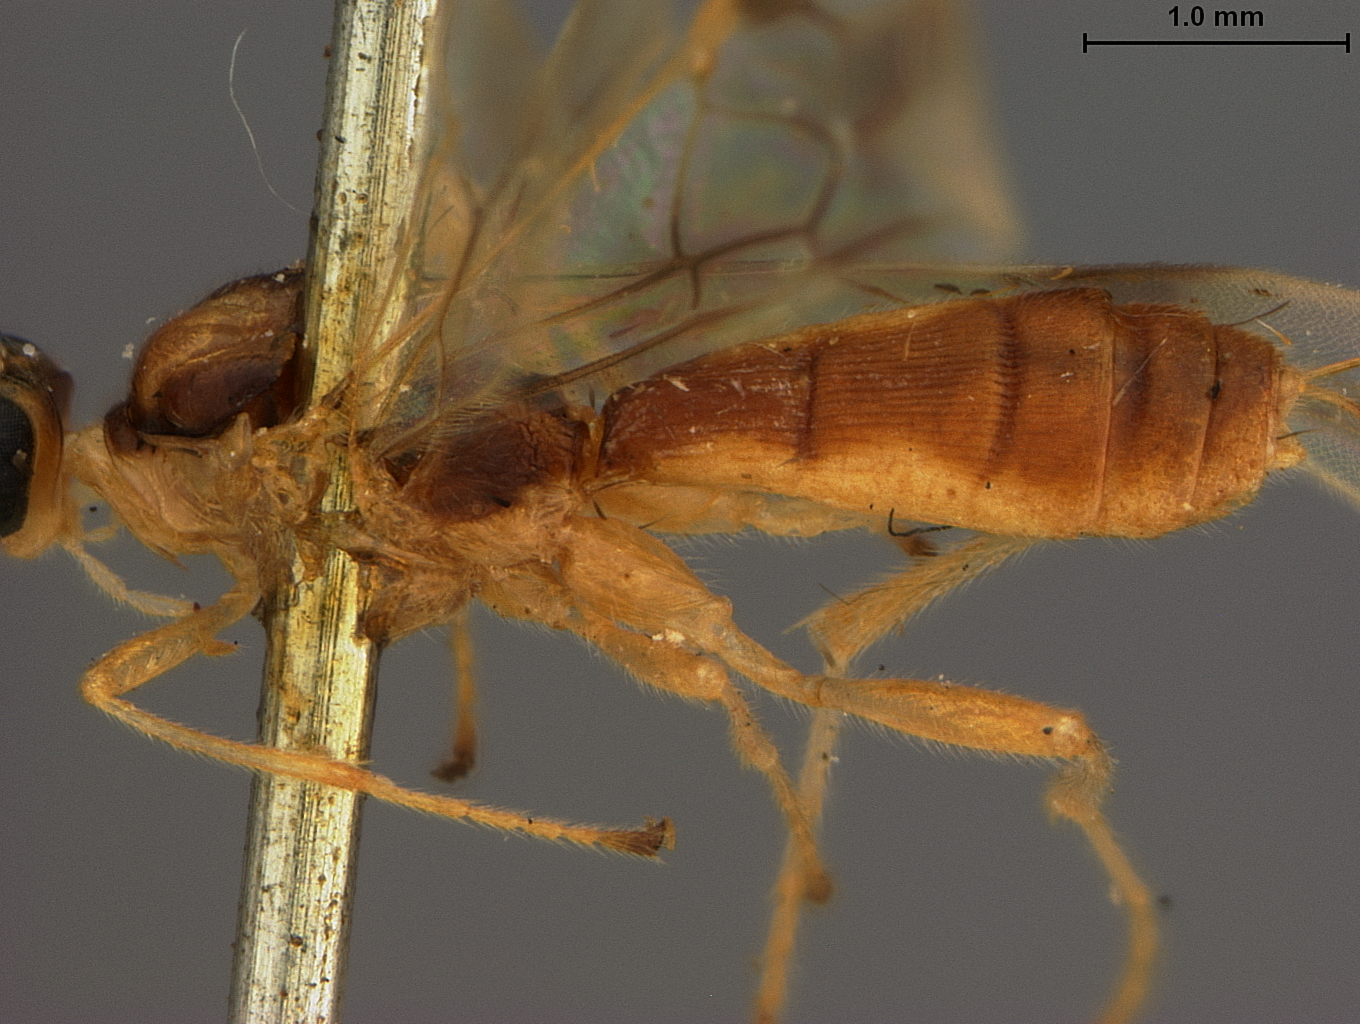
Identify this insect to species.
Pelecystoma eupoeyae
